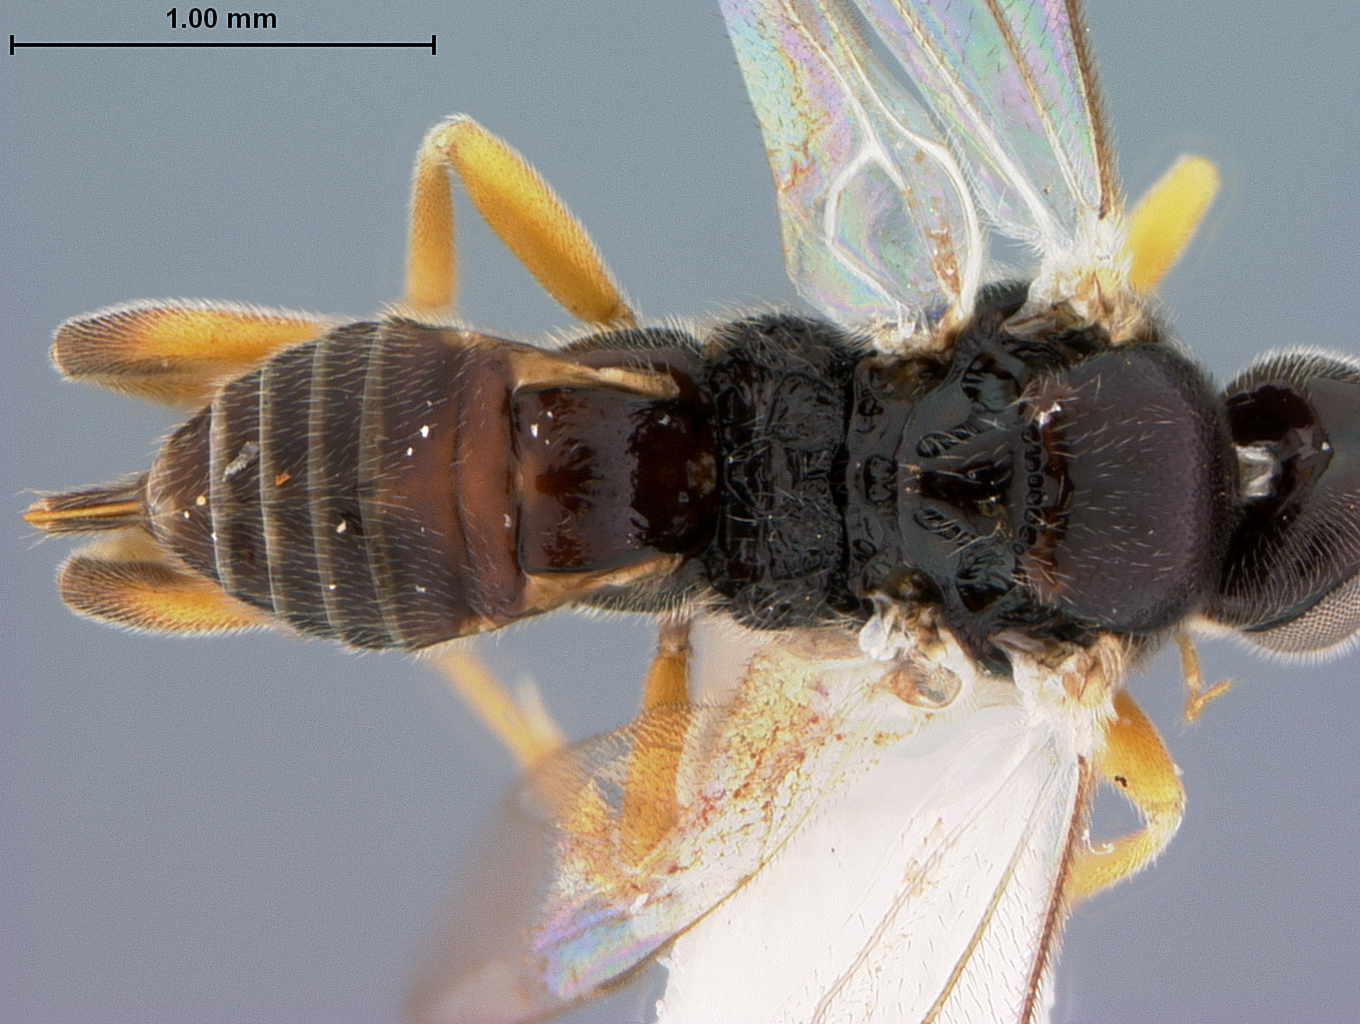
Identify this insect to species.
Alphomelon nanosoma
